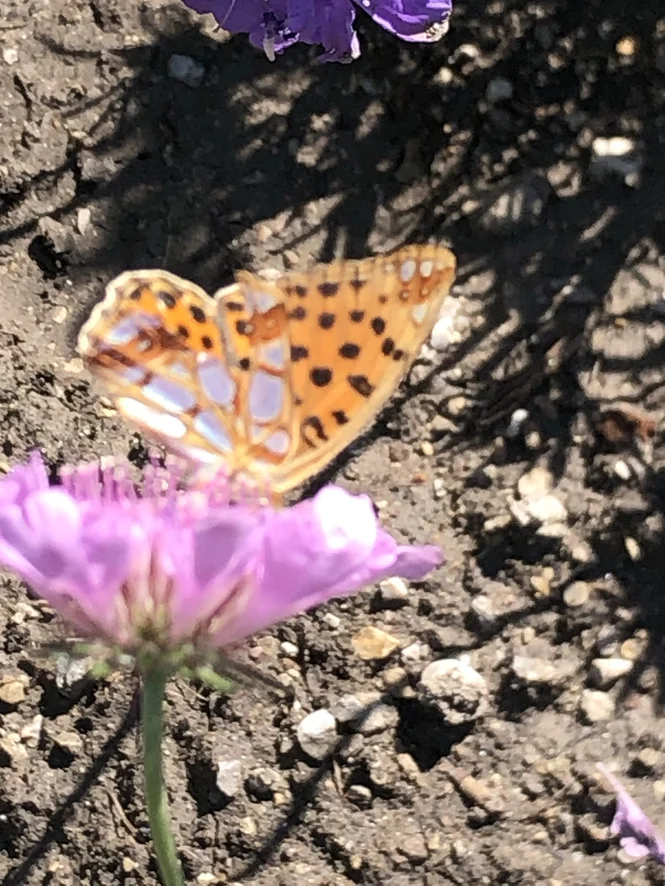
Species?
Issoria lathonia
